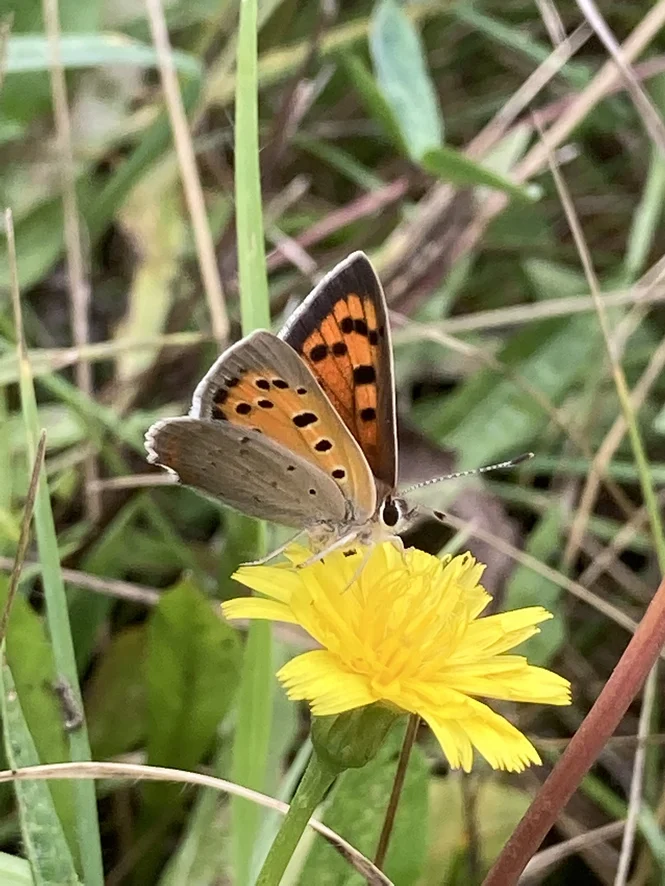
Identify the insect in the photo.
Lycaena phlaeas
